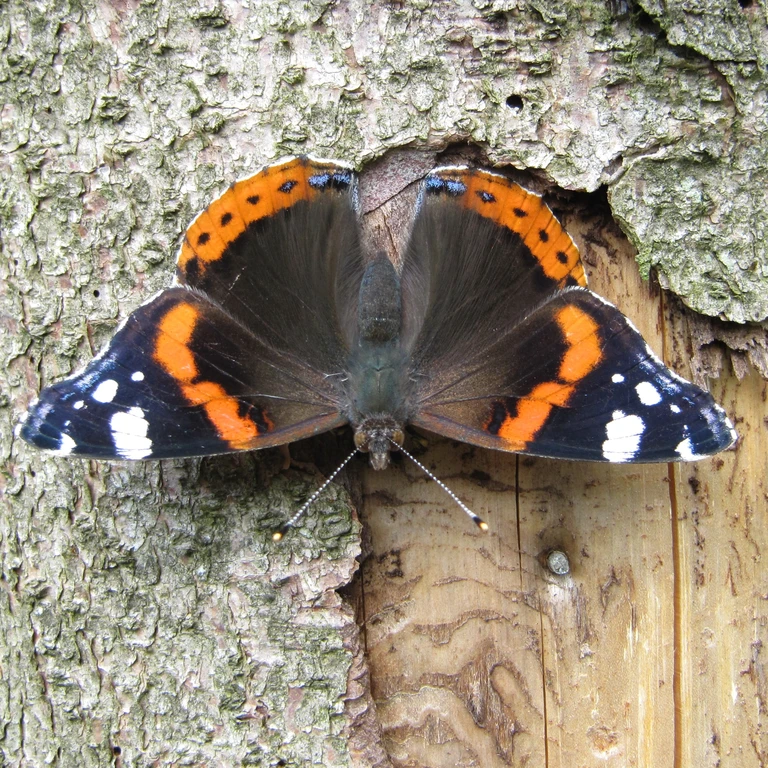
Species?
Vanessa atalanta
